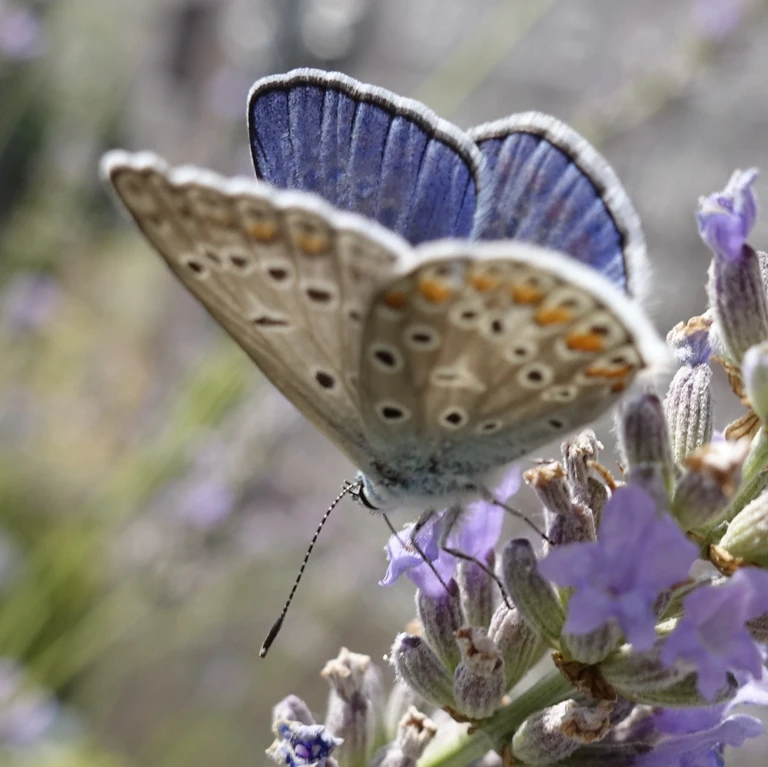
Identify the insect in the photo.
Polyommatus icarus
